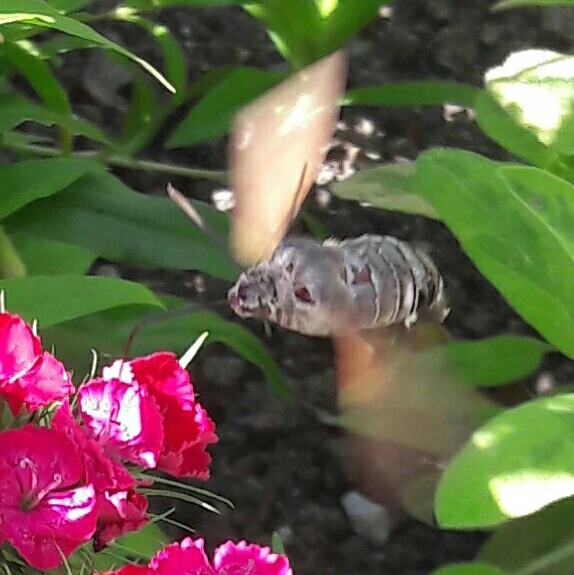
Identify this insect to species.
Macroglossum stellatarum
